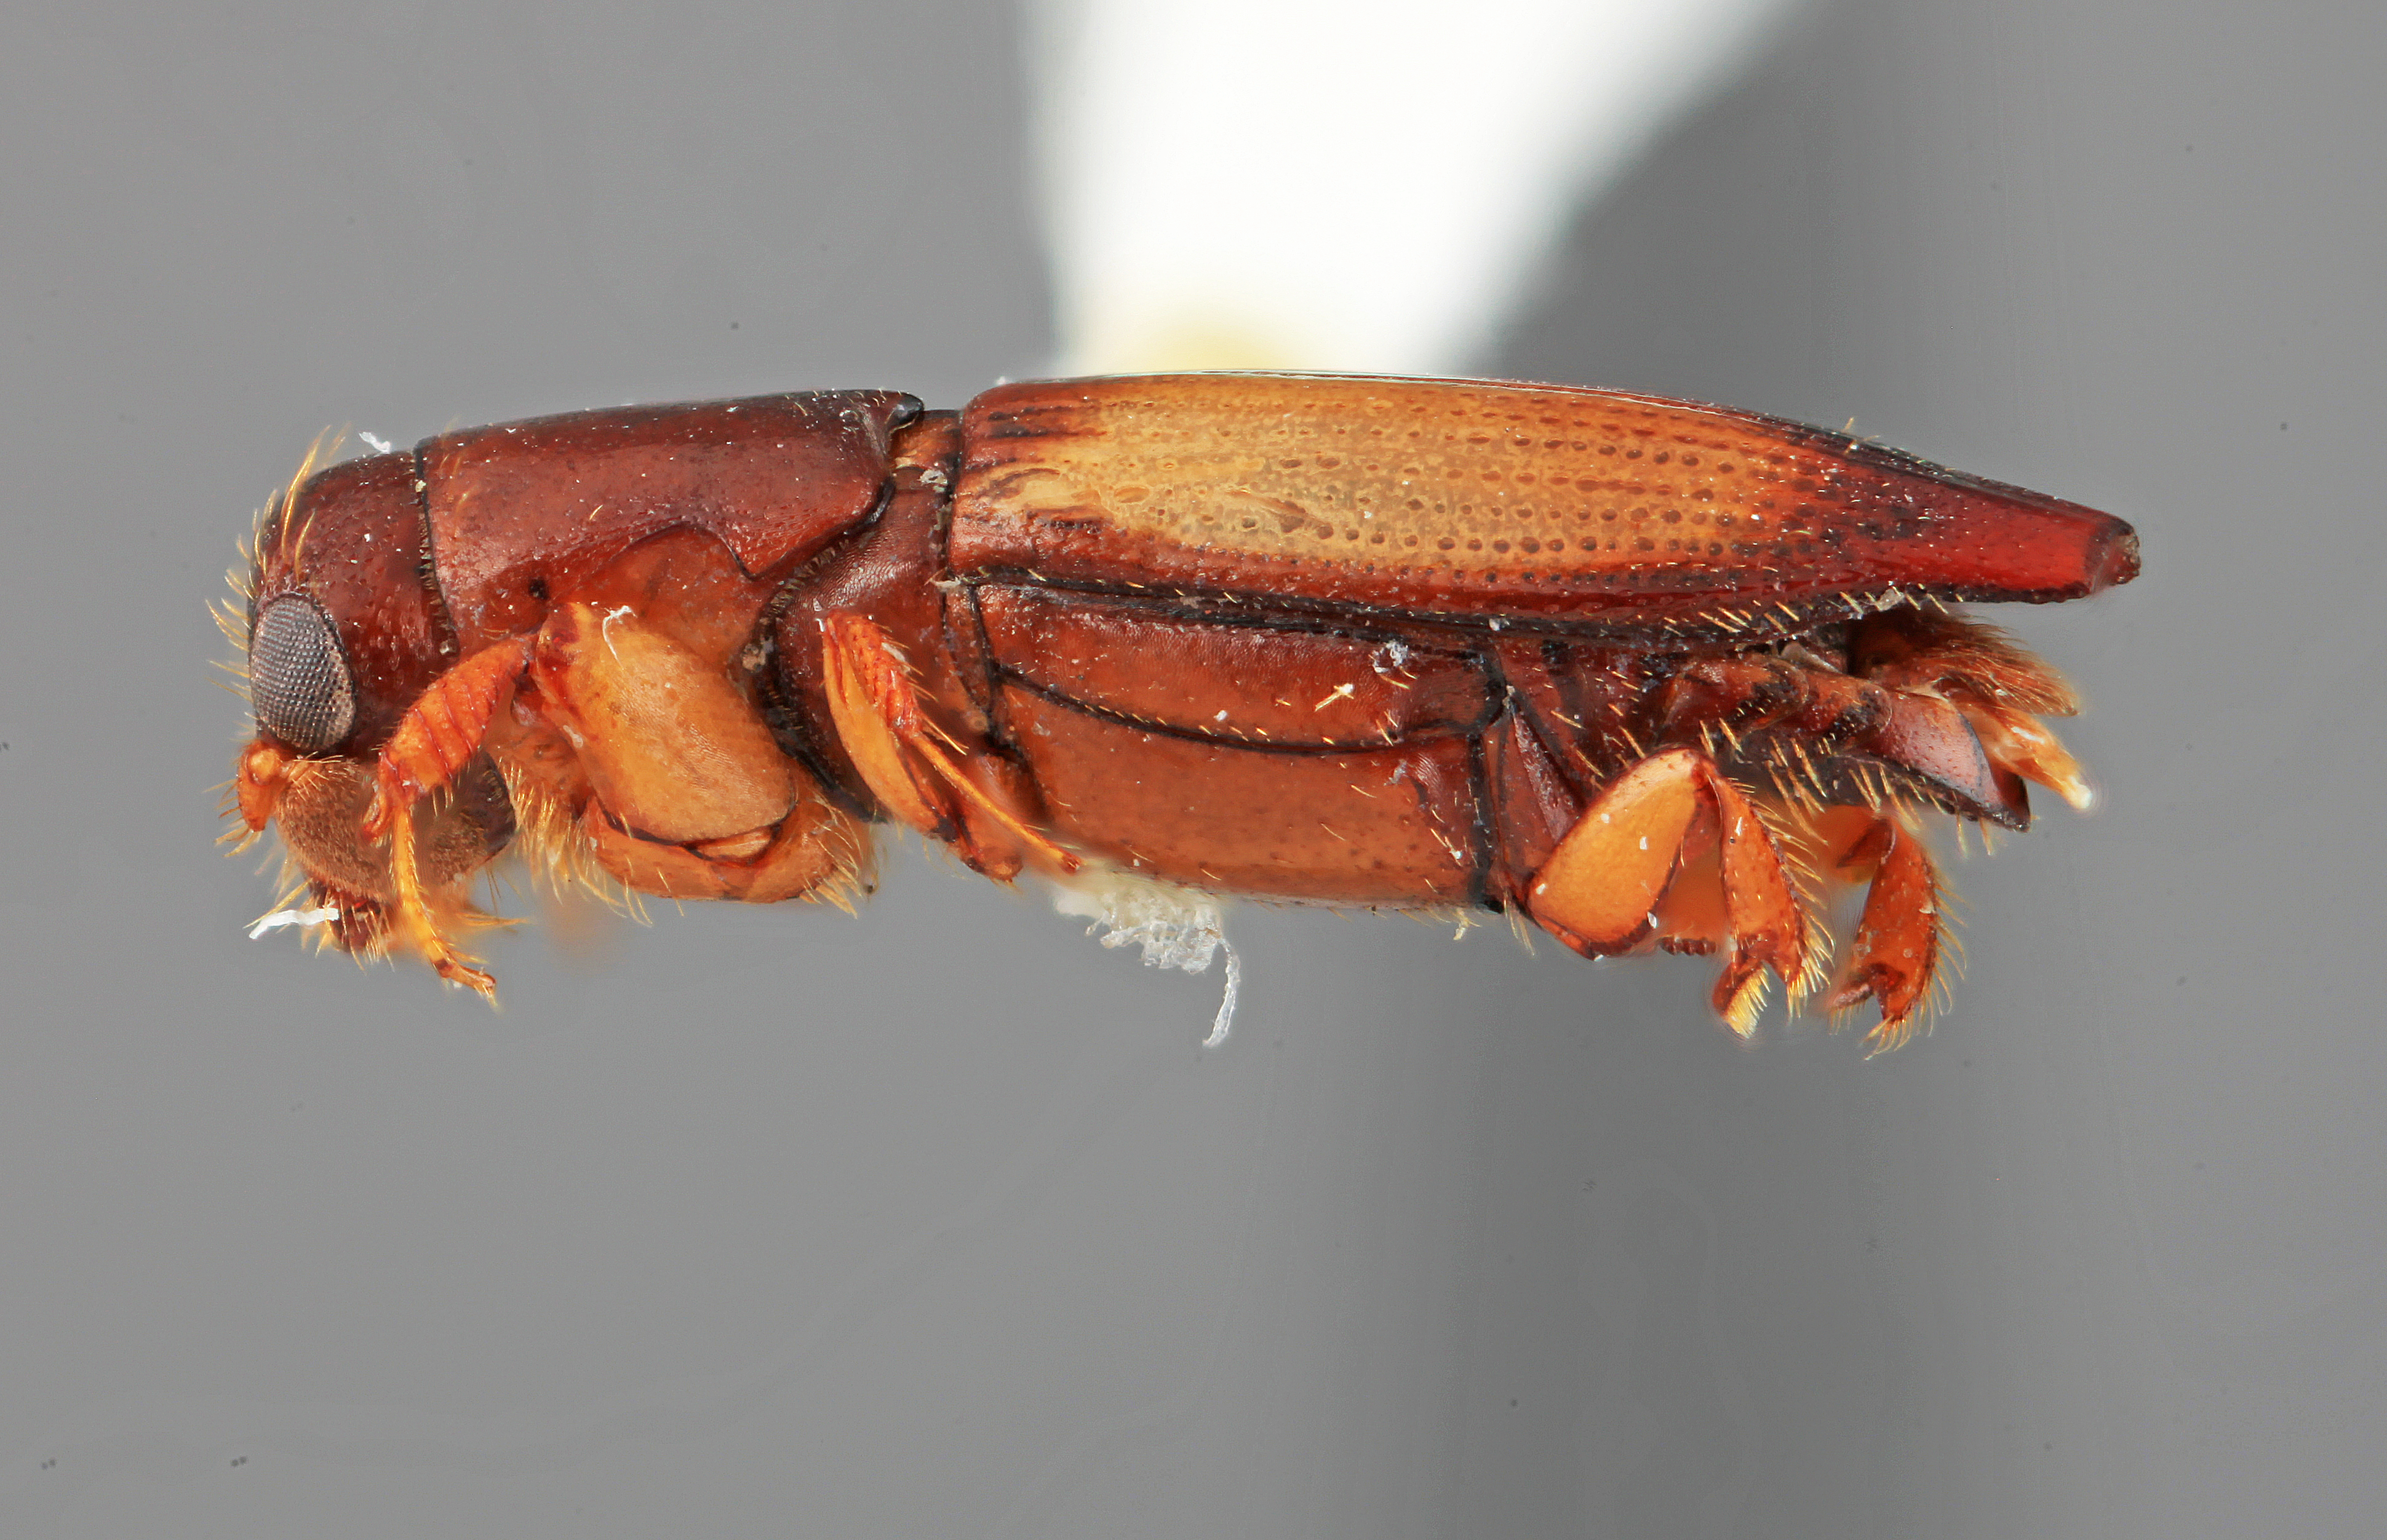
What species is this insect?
Platypus secus
